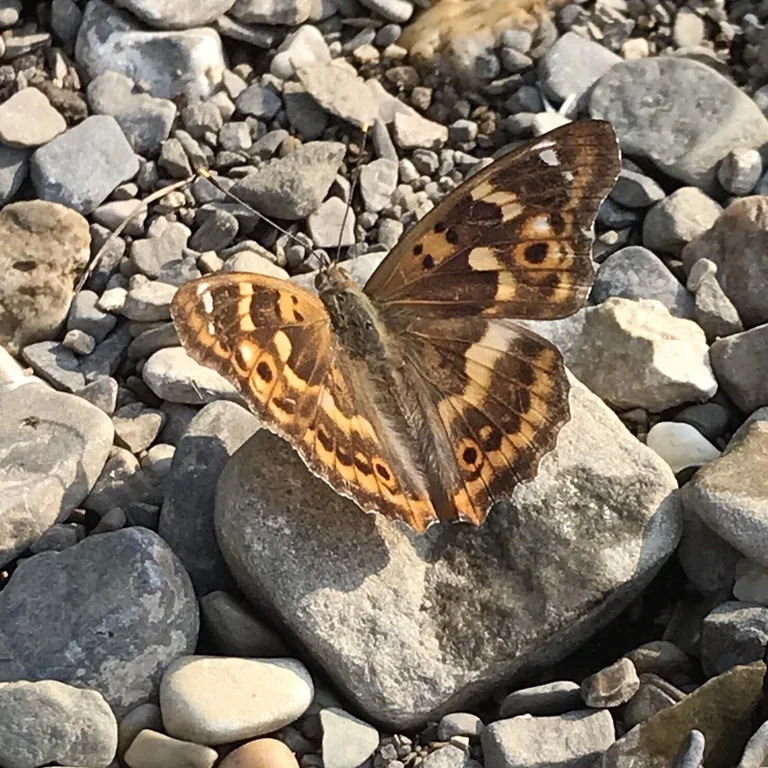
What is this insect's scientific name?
Apatura ilia
